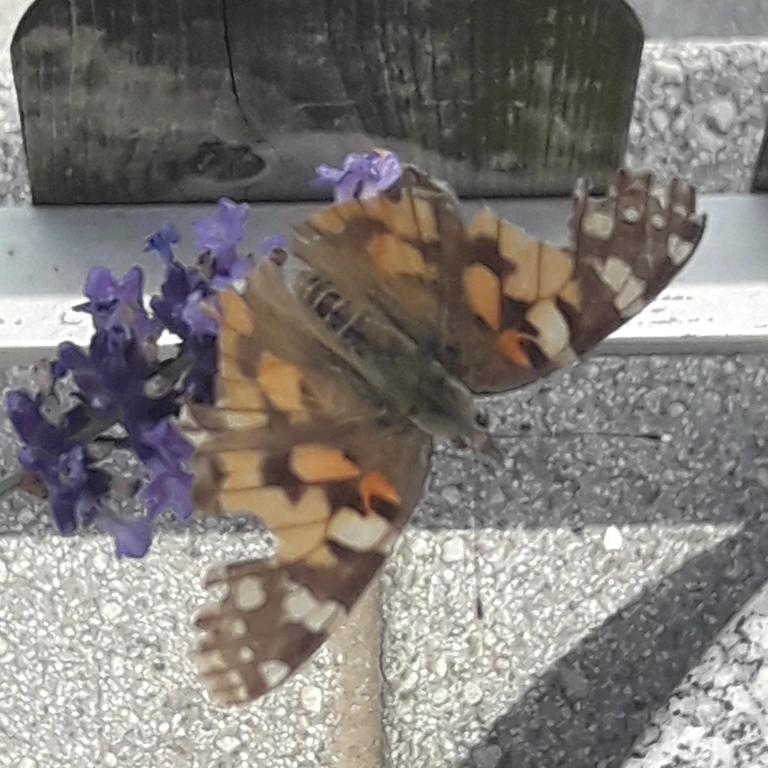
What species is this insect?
Vanessa cardui
